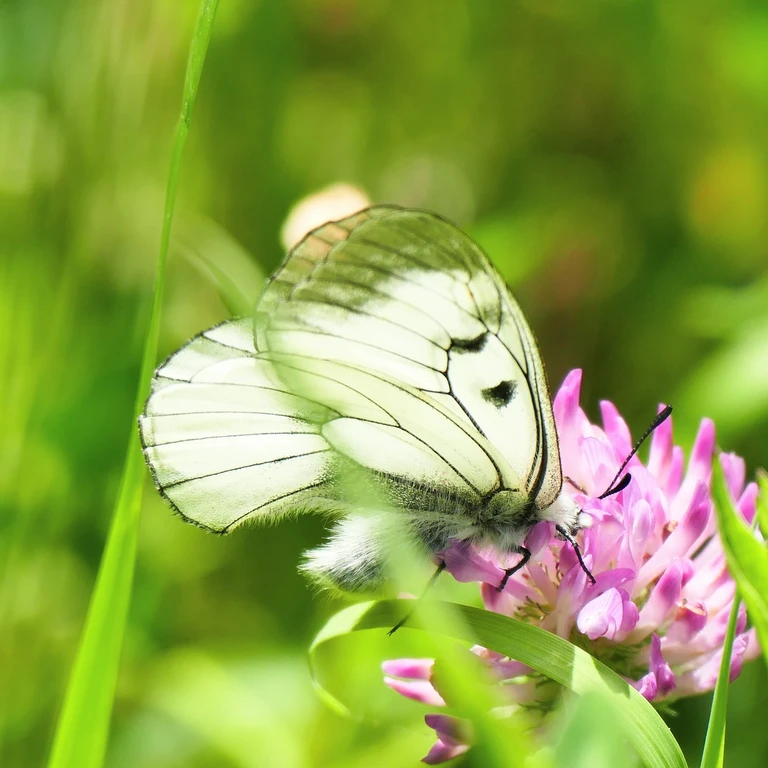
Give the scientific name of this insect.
Parnassius mnemosyne
